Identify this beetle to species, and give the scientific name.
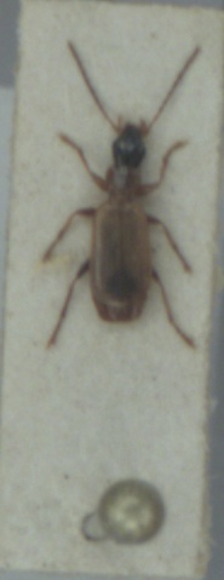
Demetrias monostigma
